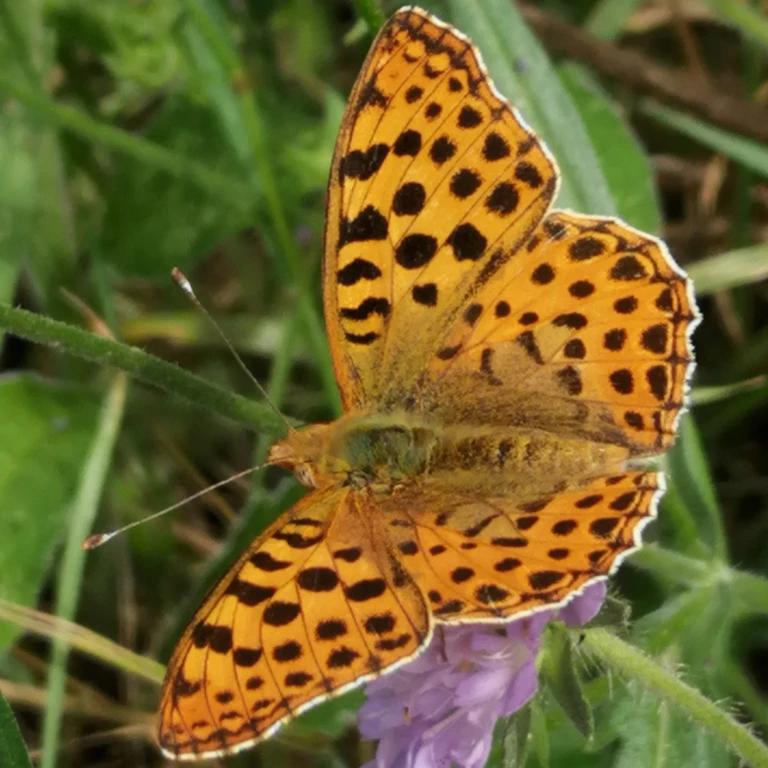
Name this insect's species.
Issoria lathonia
